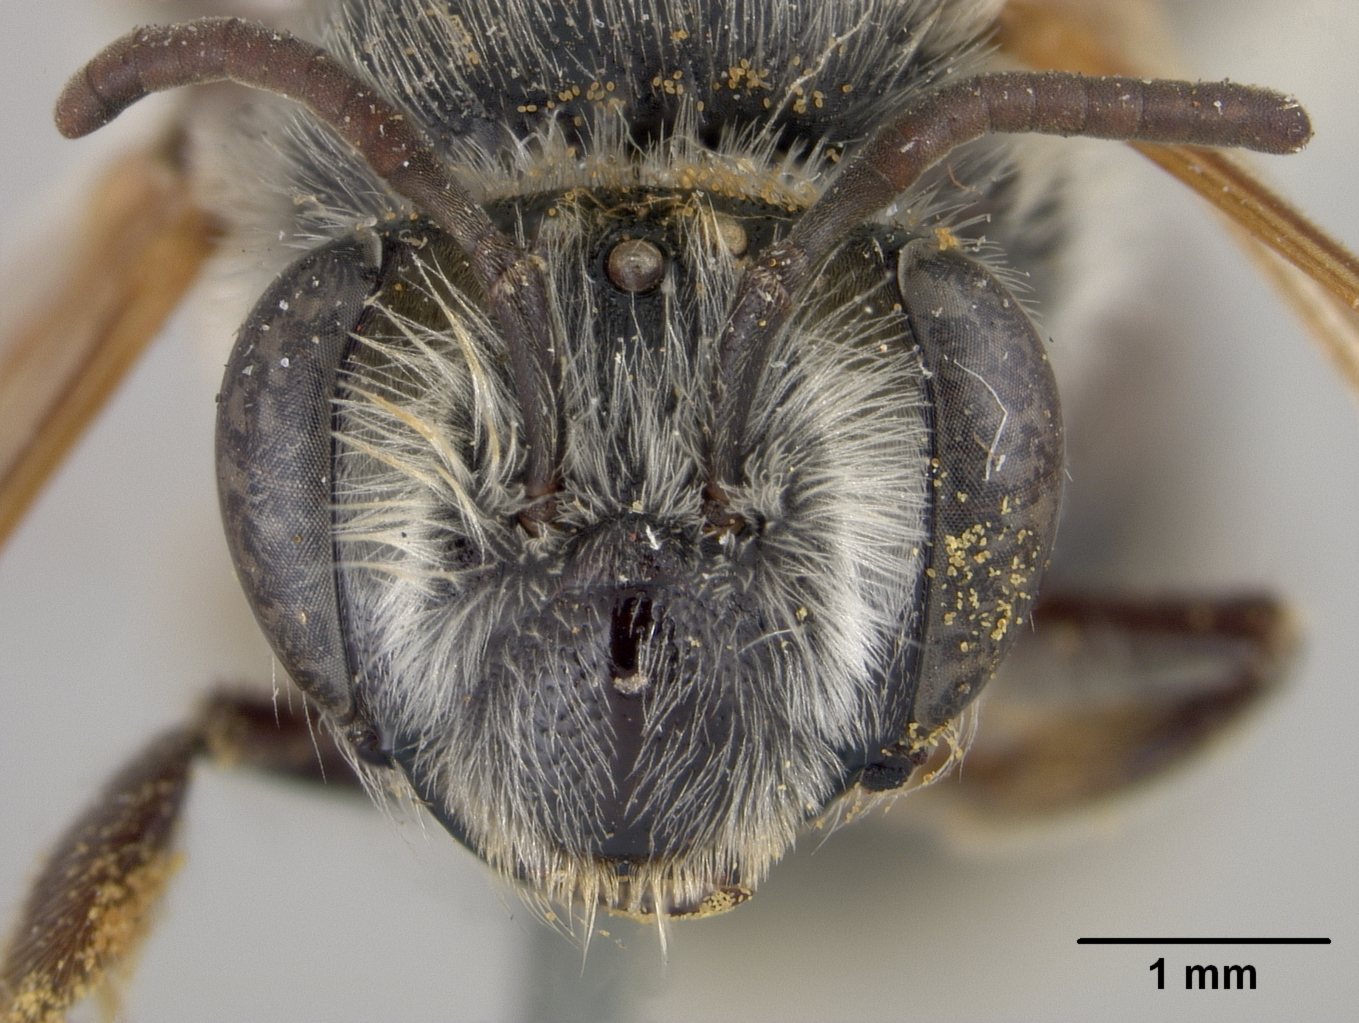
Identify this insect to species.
Andrena fracta
